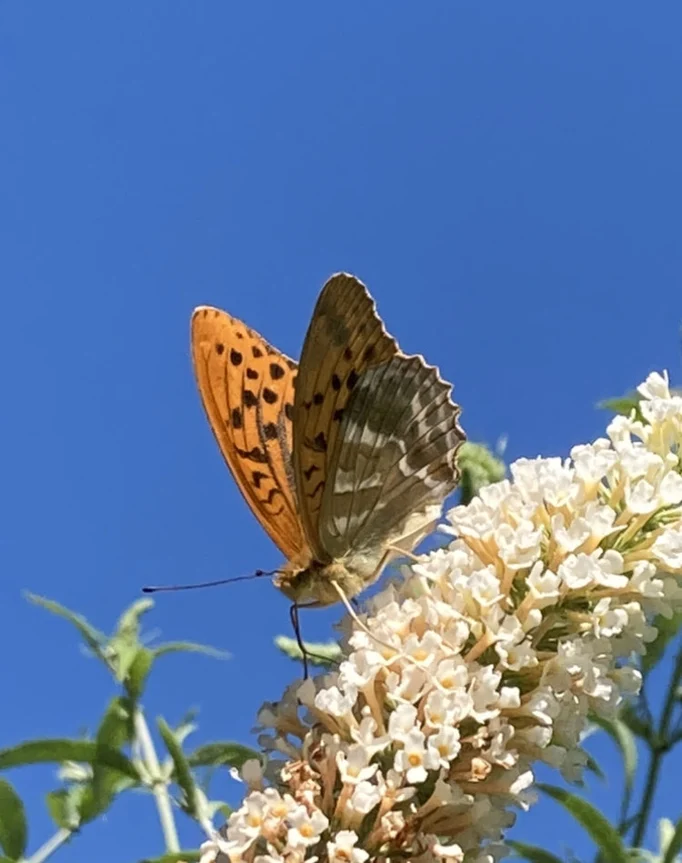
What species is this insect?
Argynnis paphia
